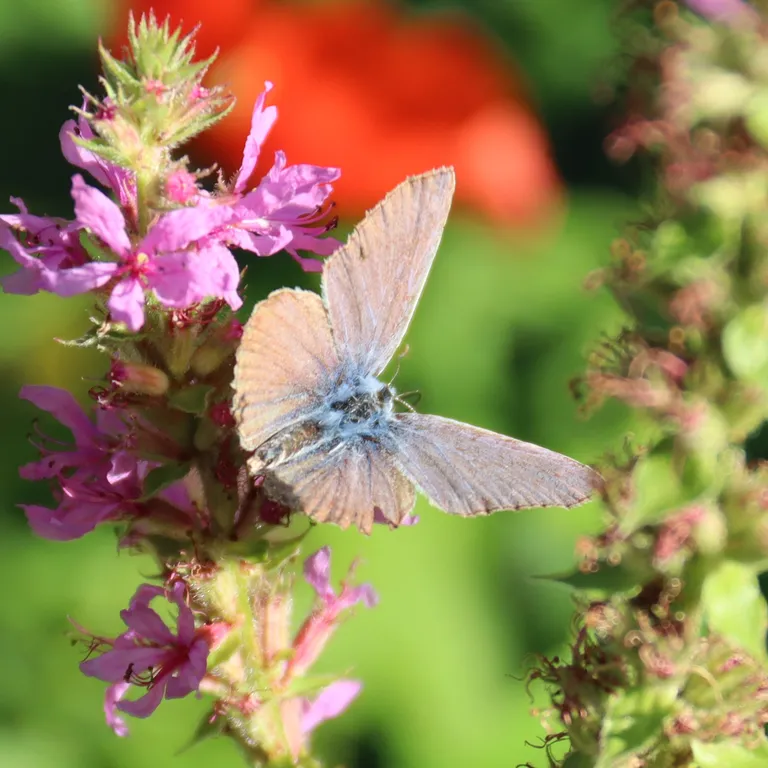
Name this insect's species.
Polyommatus icarus
